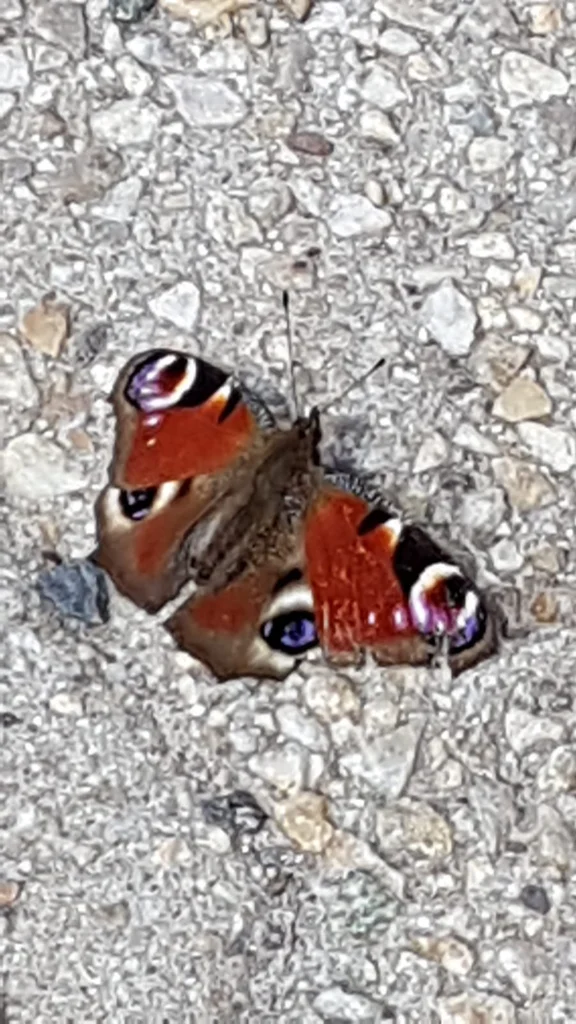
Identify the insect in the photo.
Aglais io
